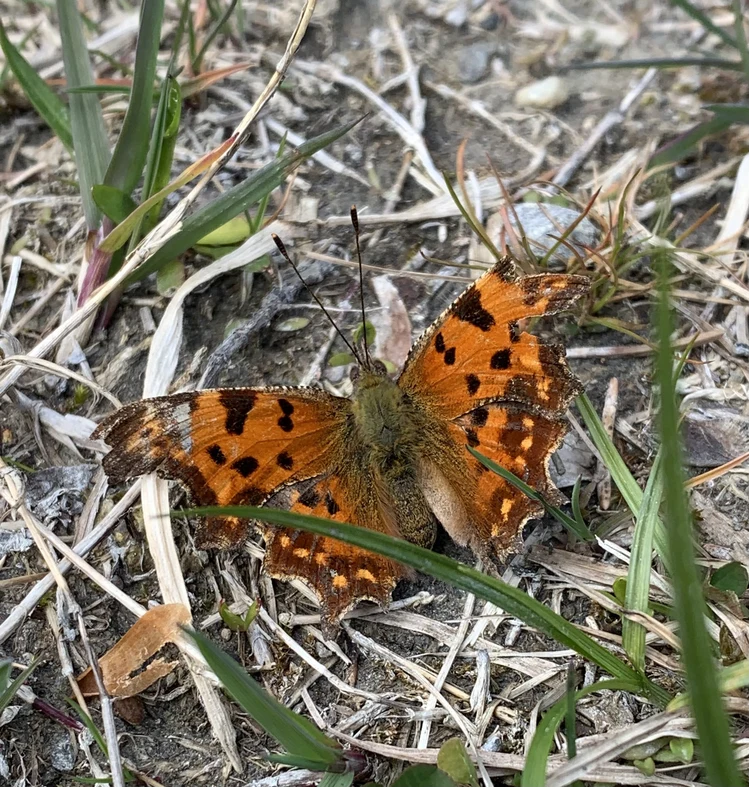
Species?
Polygonia c-album
